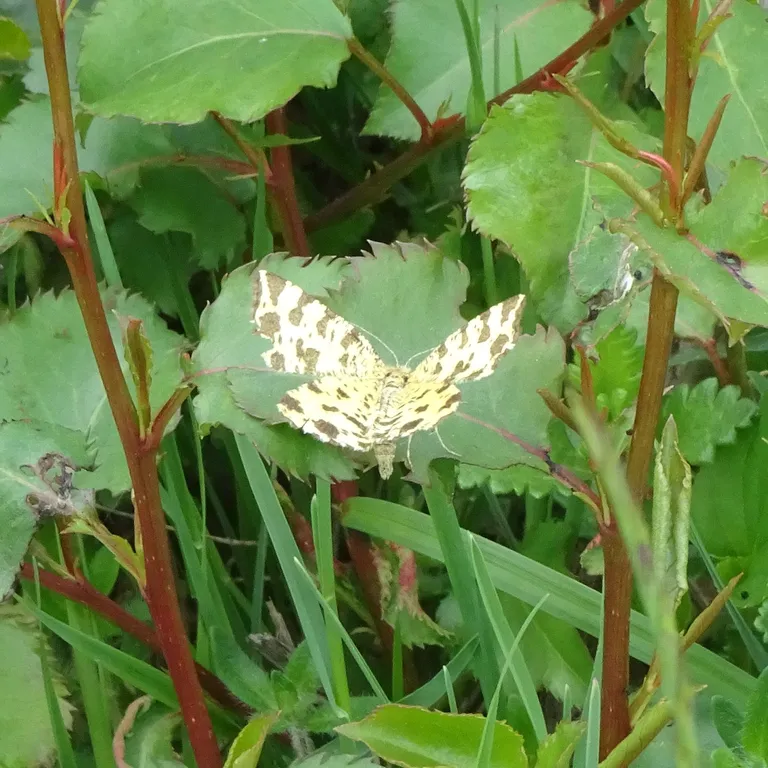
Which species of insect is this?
Pseudopanthera macularia
